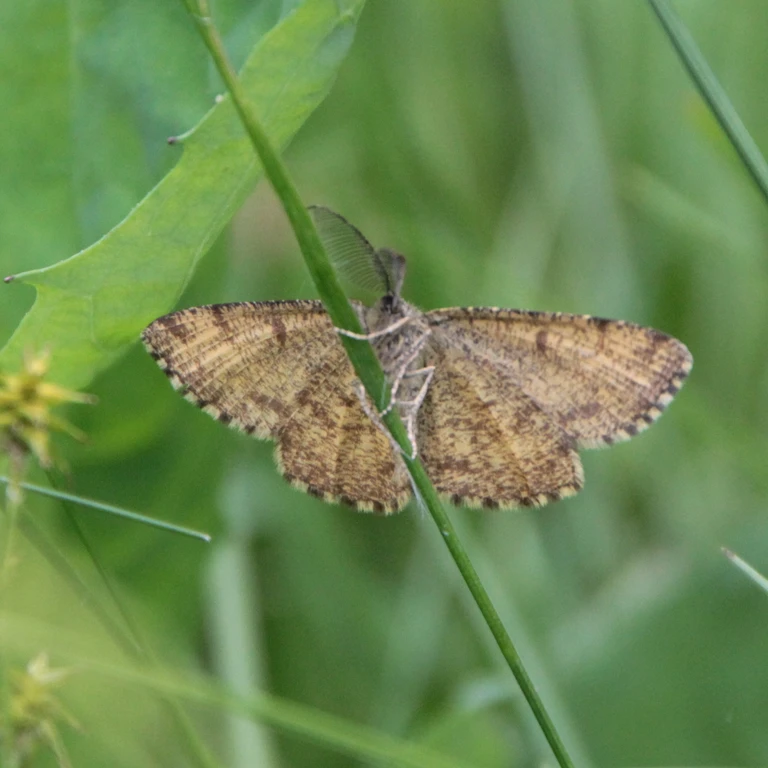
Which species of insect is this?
Ematurga atomaria
